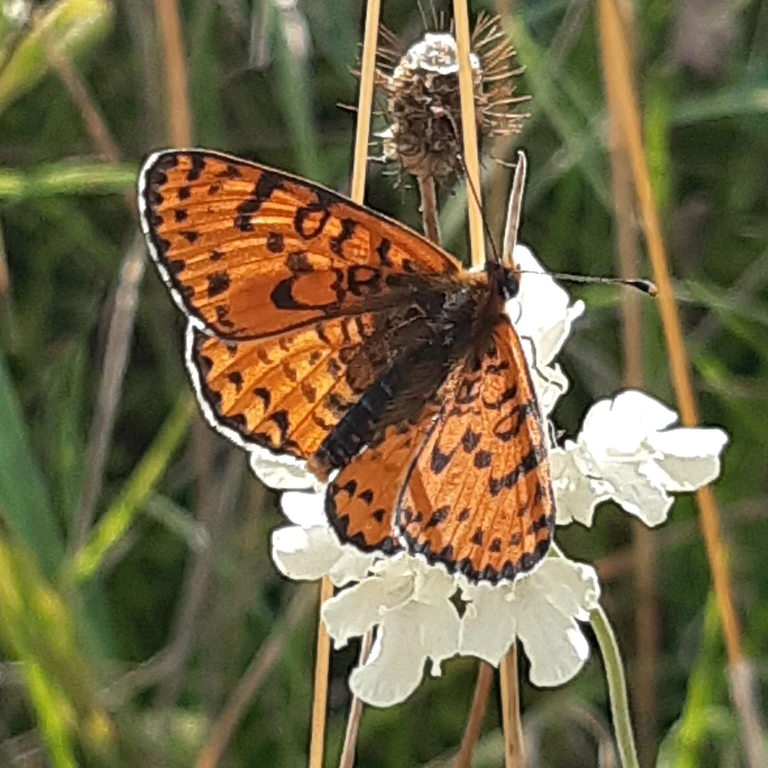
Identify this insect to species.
Melitaea didyma
